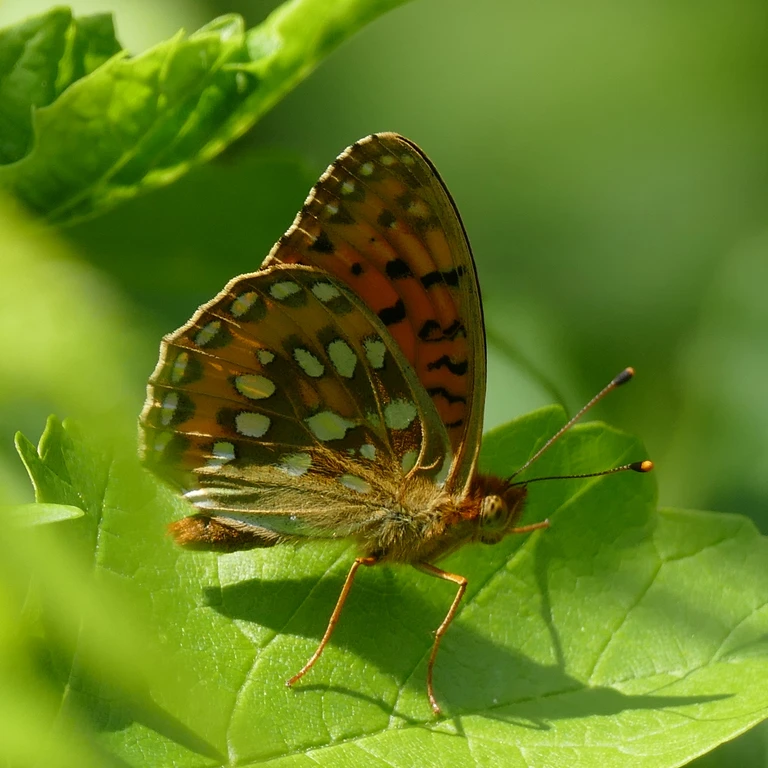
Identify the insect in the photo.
Speyeria aglaja
